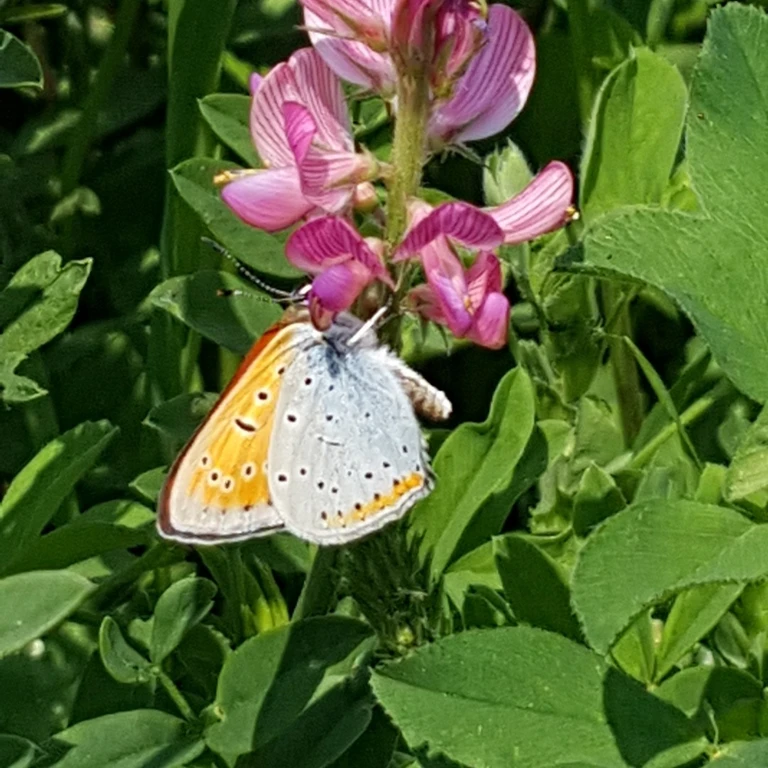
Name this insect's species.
Lycaena dispar
